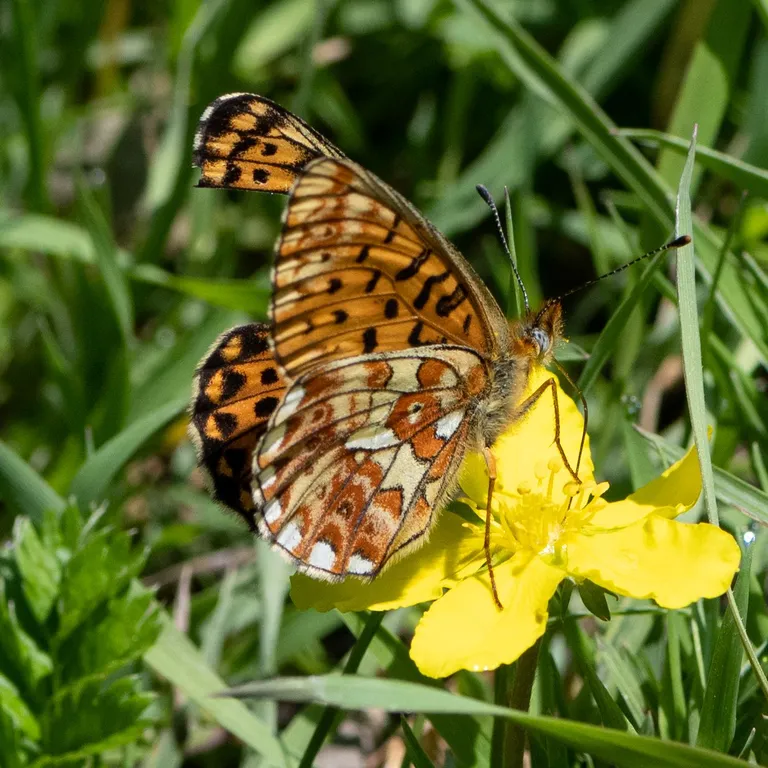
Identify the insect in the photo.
Boloria euphrosyne (also Clossiana euphrosyne)
